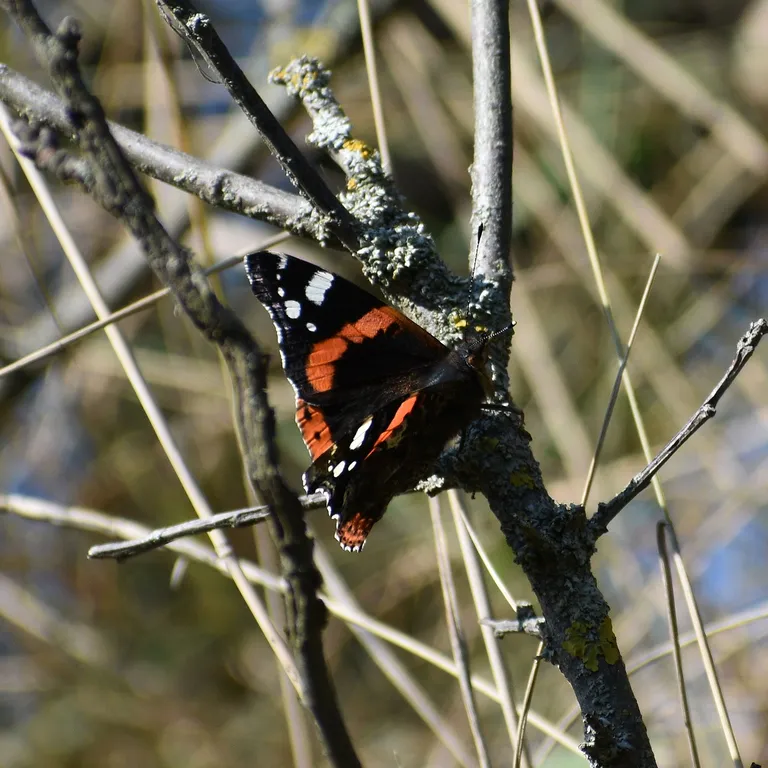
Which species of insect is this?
Vanessa atalanta
